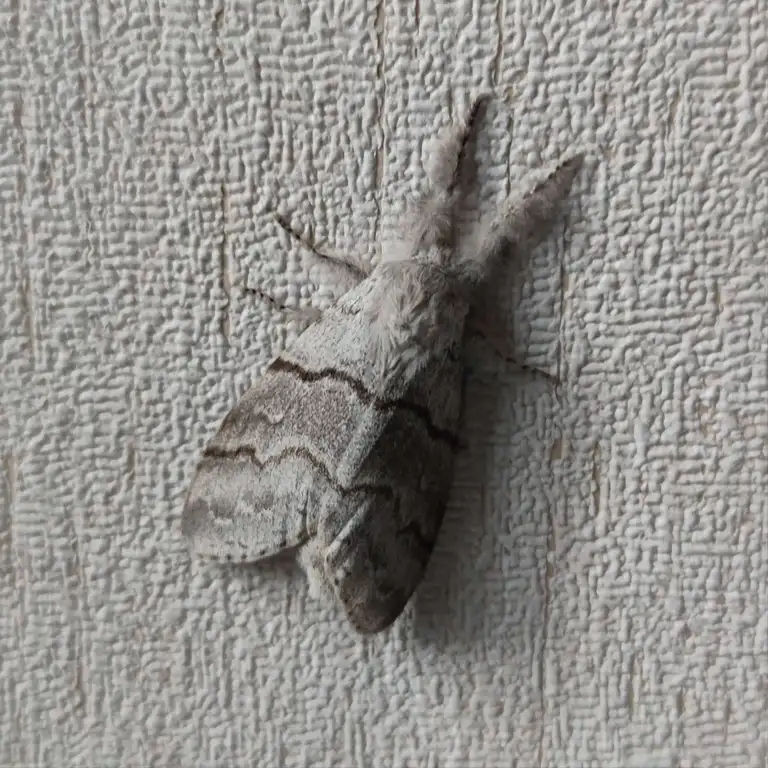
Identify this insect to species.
Calliteara pudibunda
